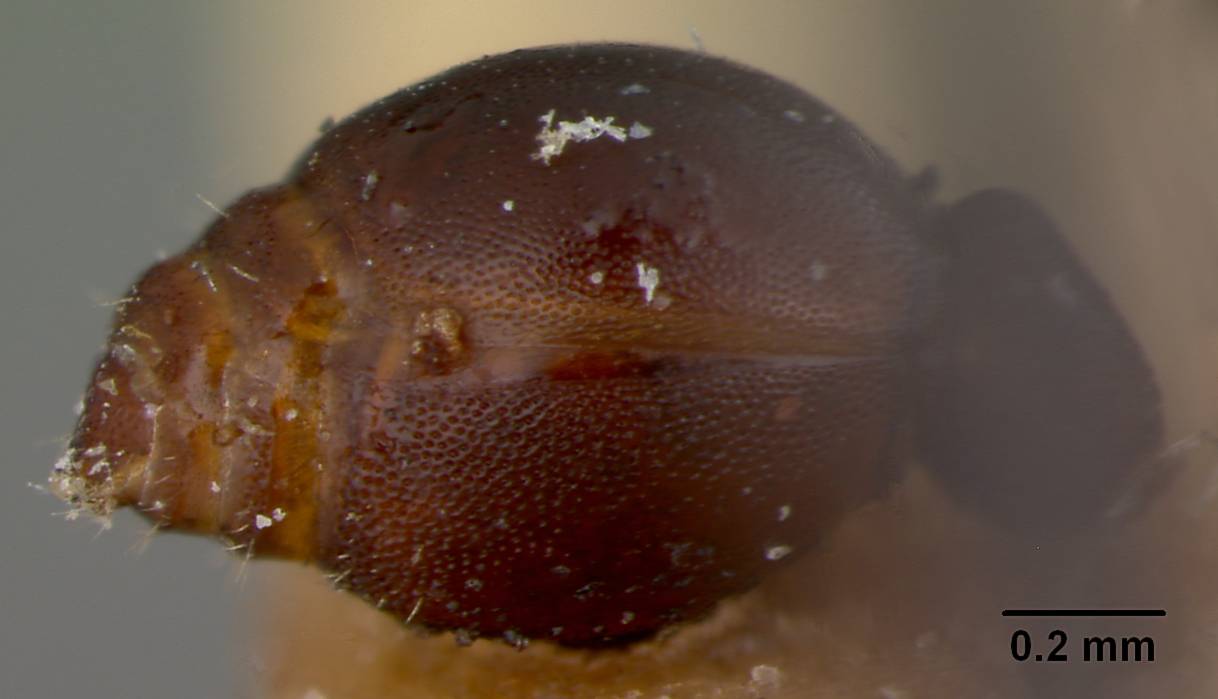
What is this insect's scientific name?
Rhopalothrix isabellae
